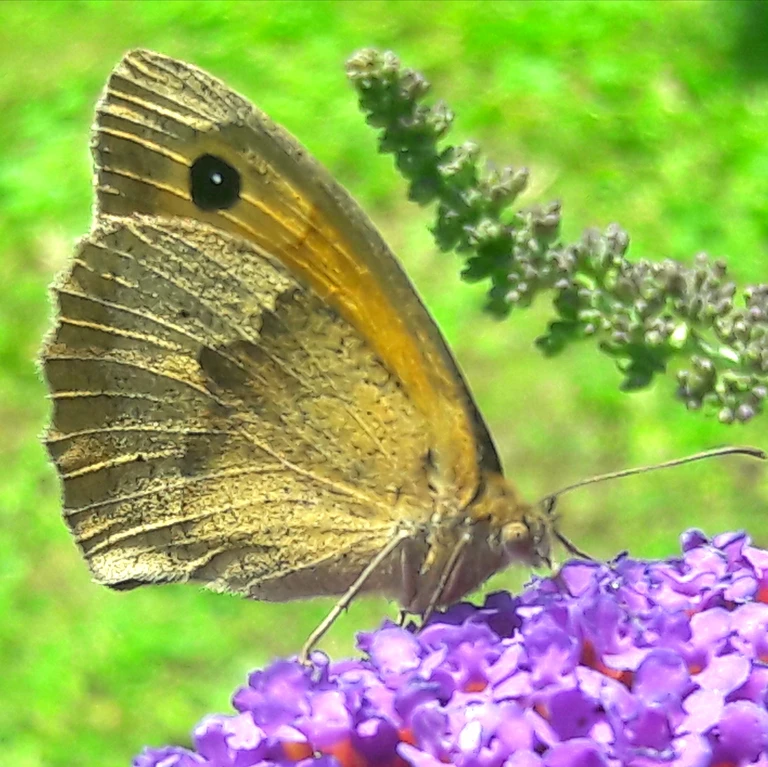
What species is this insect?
Maniola jurtina
